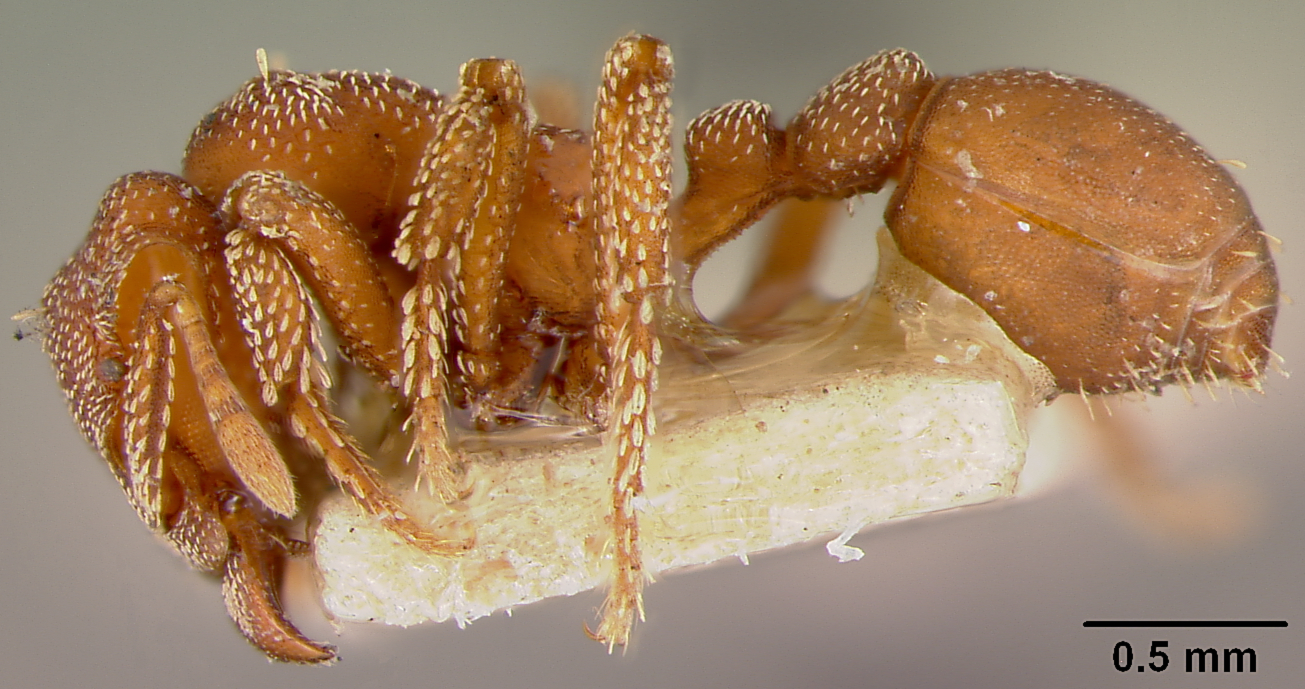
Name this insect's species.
Rhopalothrix procera
